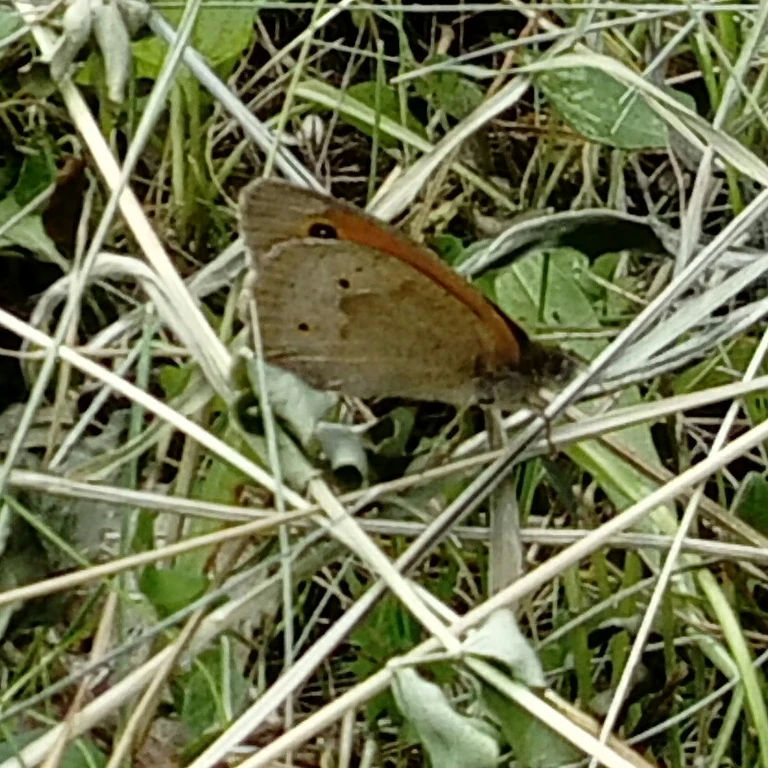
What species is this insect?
Maniola jurtina
